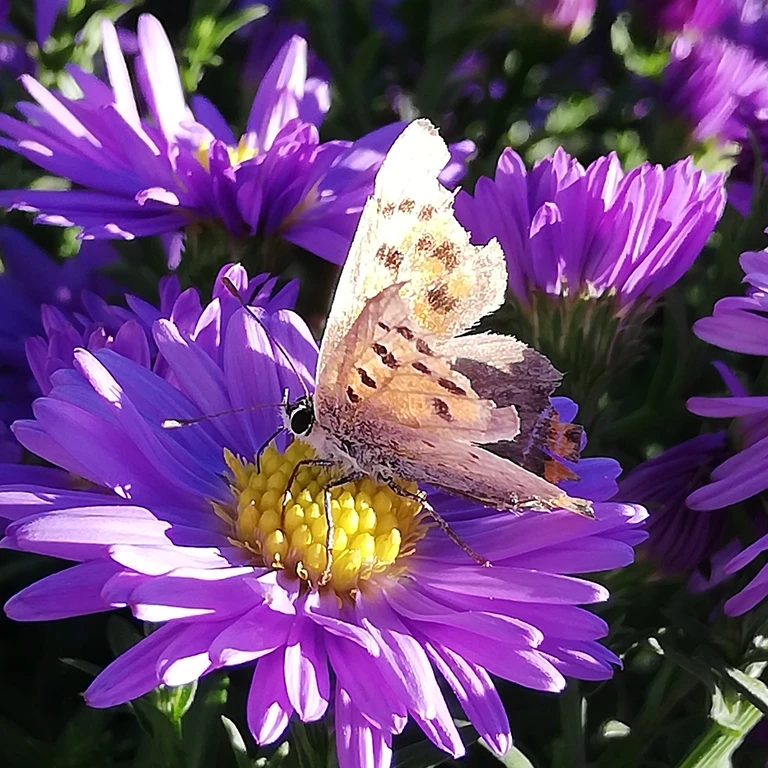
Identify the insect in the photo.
Lycaena phlaeas
